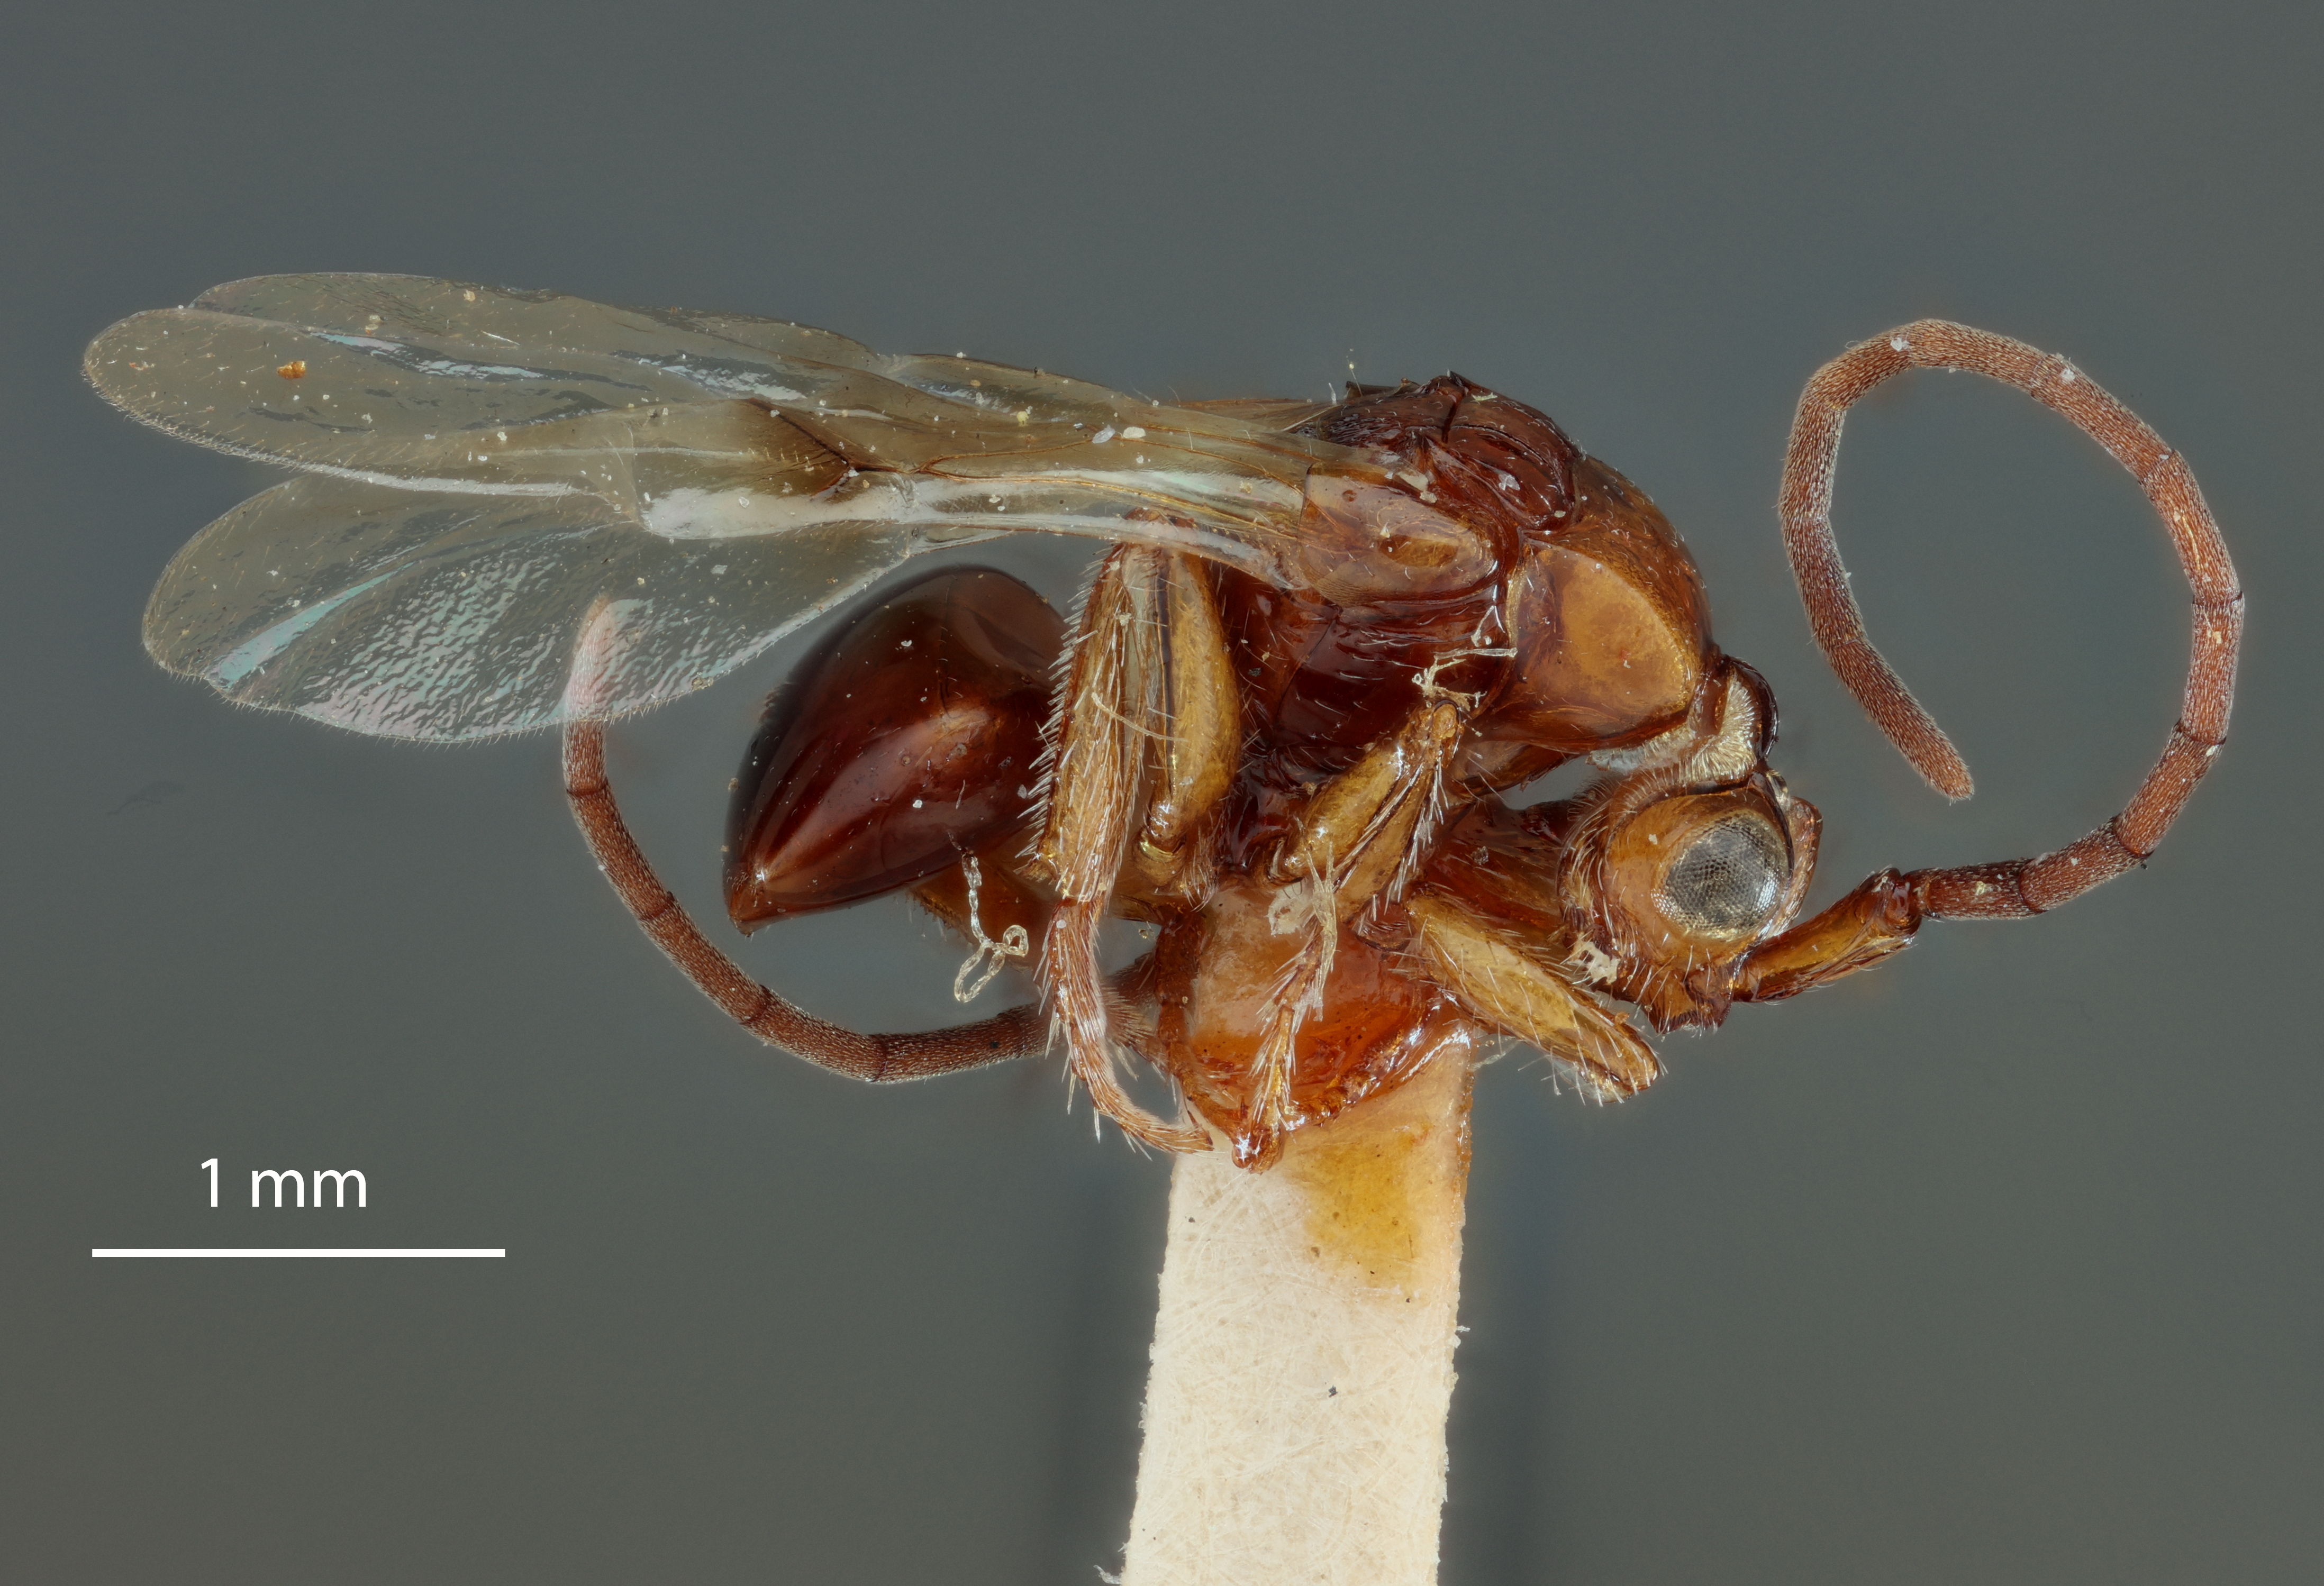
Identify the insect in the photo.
Loboscelidea scutellata
